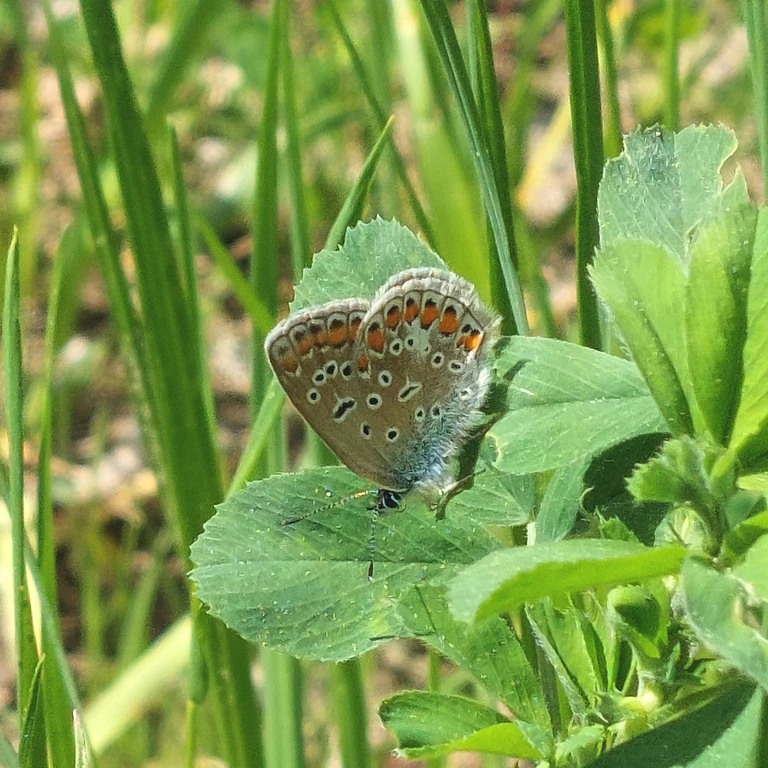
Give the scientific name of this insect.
Polyommatus icarus
